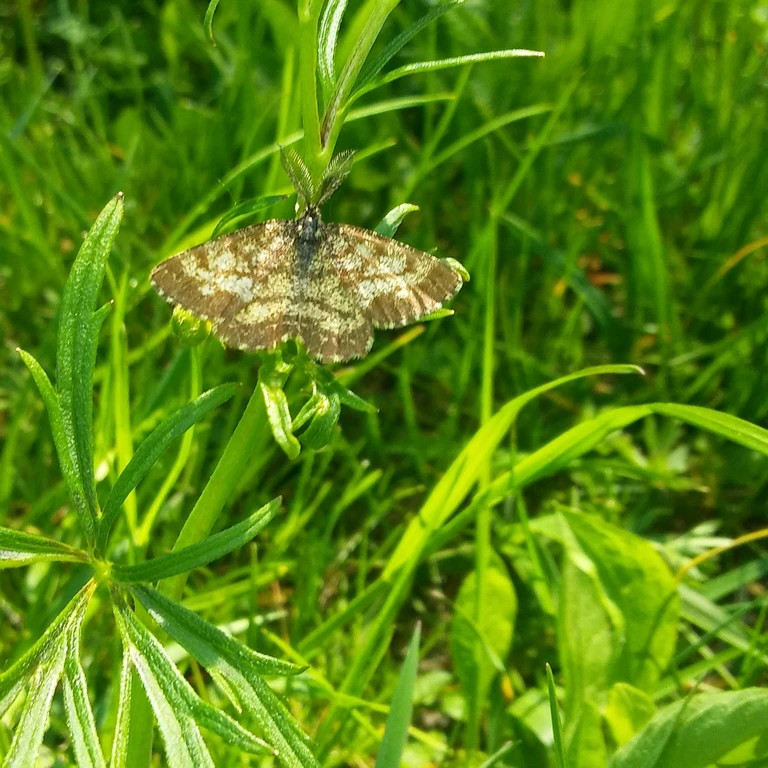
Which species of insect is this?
Ematurga atomaria
